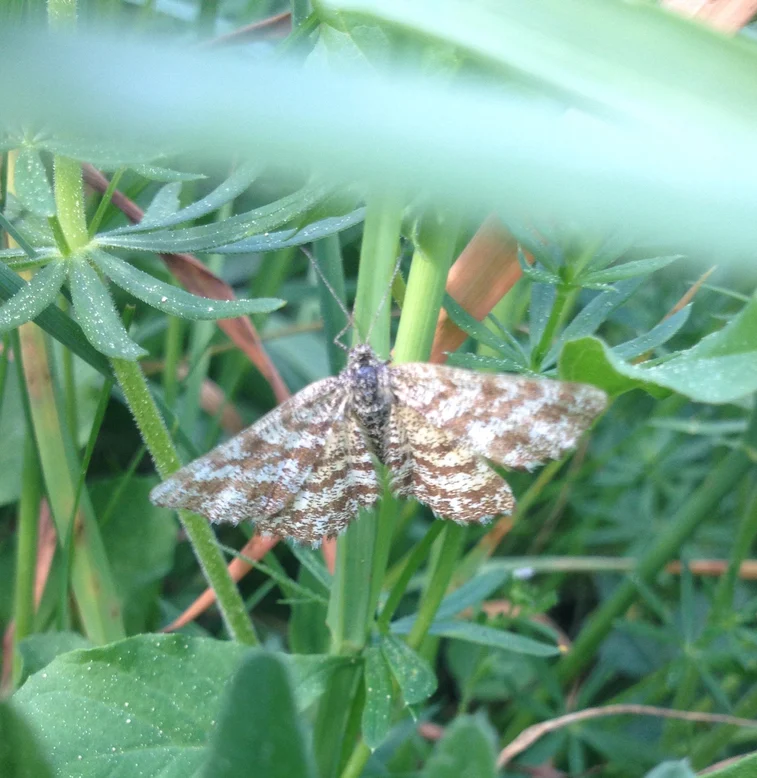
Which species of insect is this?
Ematurga atomaria
